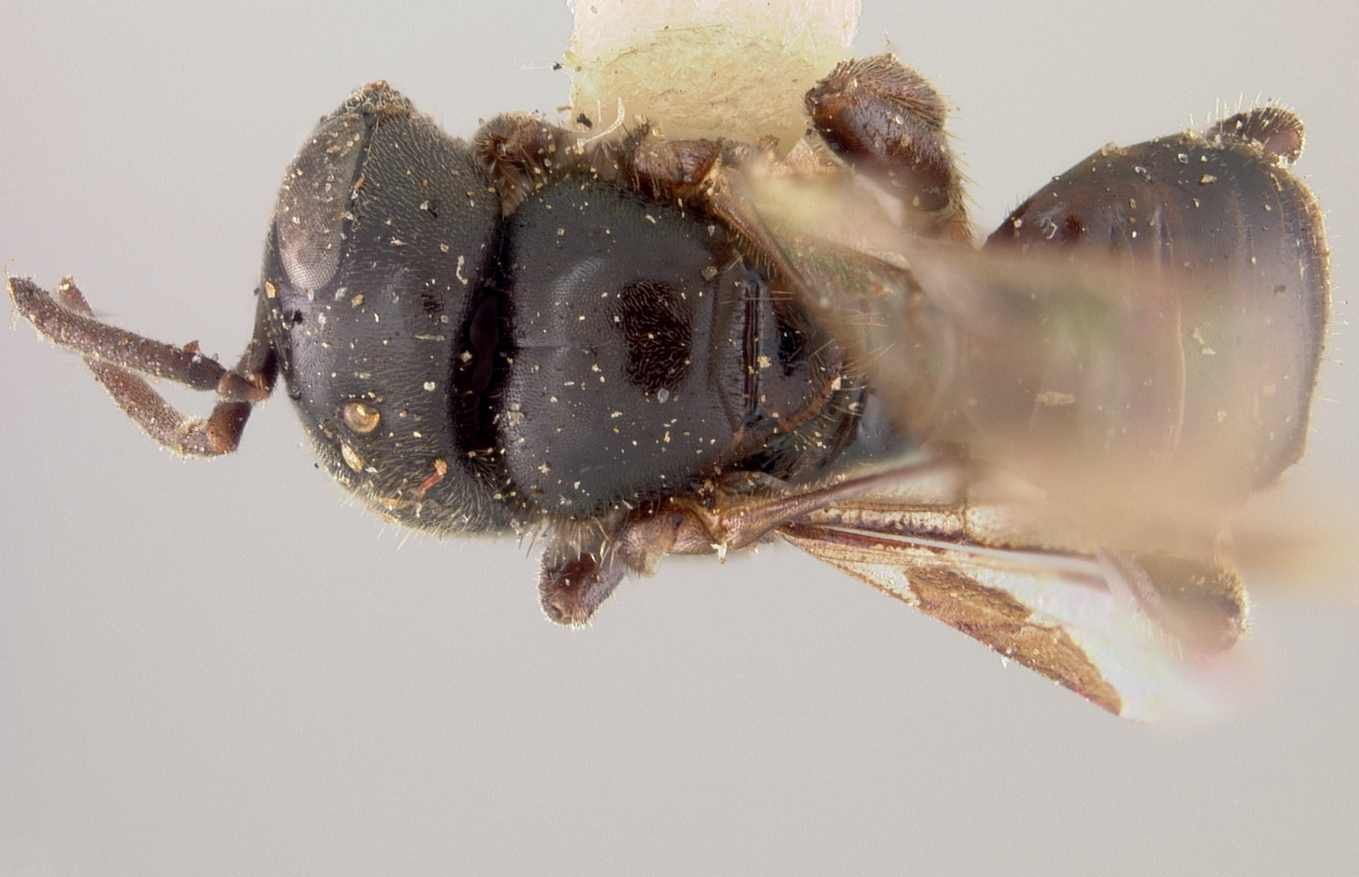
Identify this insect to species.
Trigona curriei
